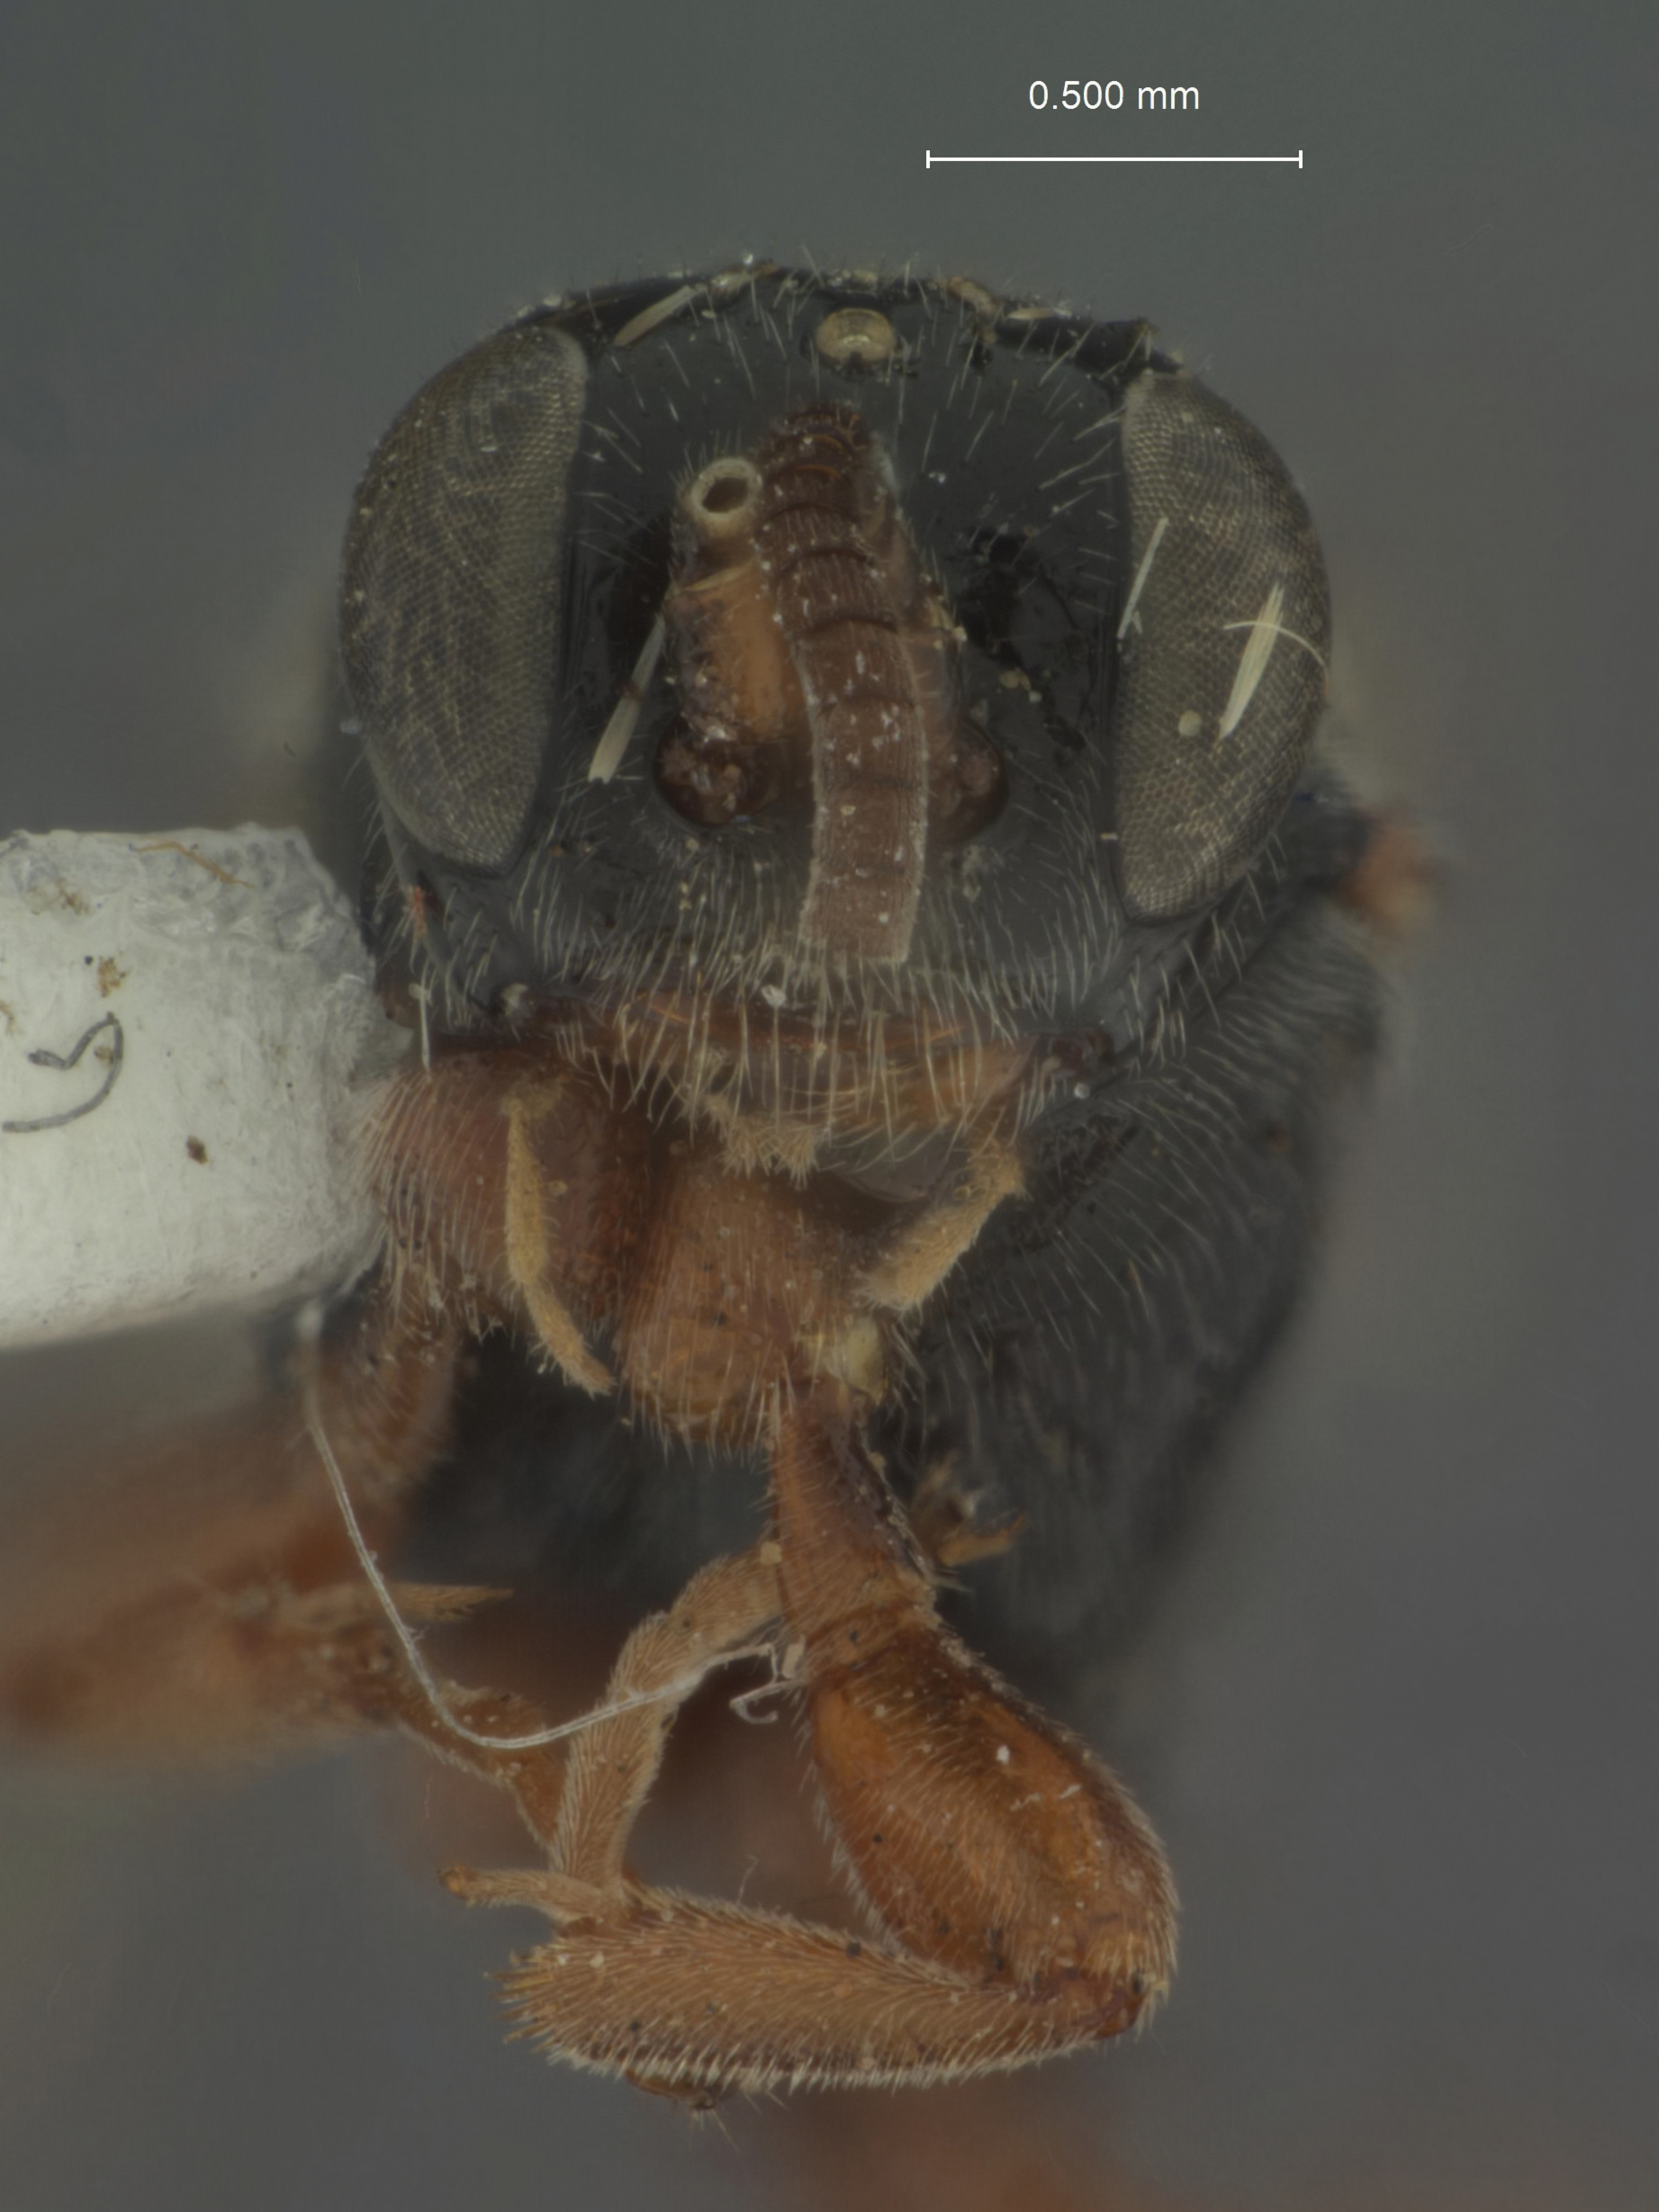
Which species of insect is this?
Nematomicrus coloradensis
